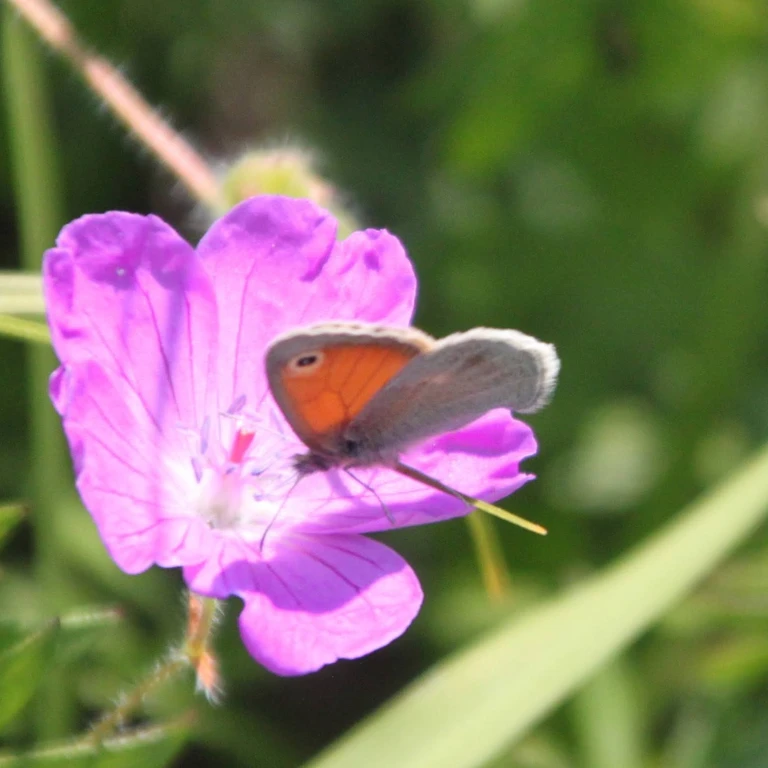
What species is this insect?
Coenonympha pamphilus
